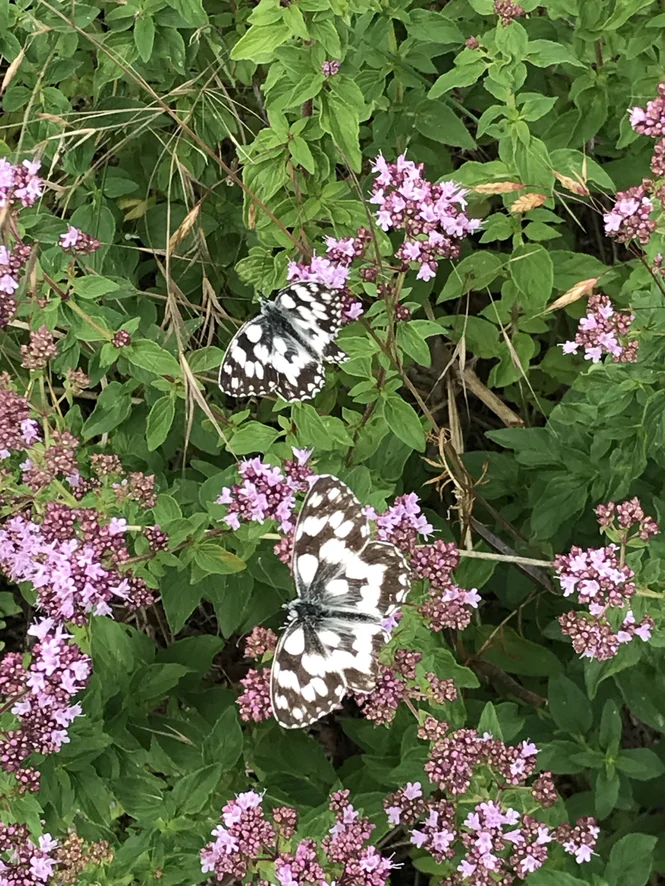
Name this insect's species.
Melanargia galathea
